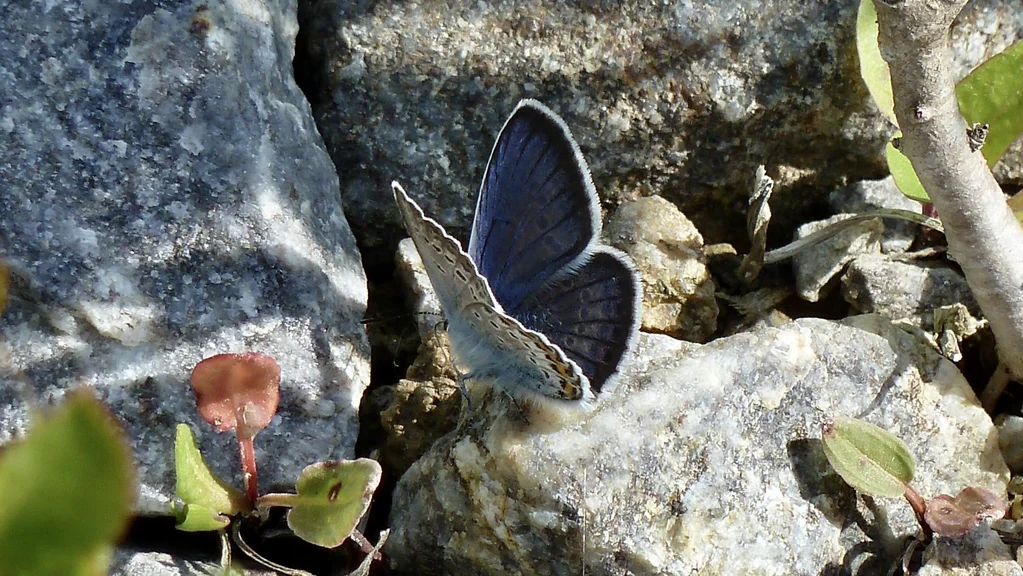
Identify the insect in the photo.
Plebejus argus
